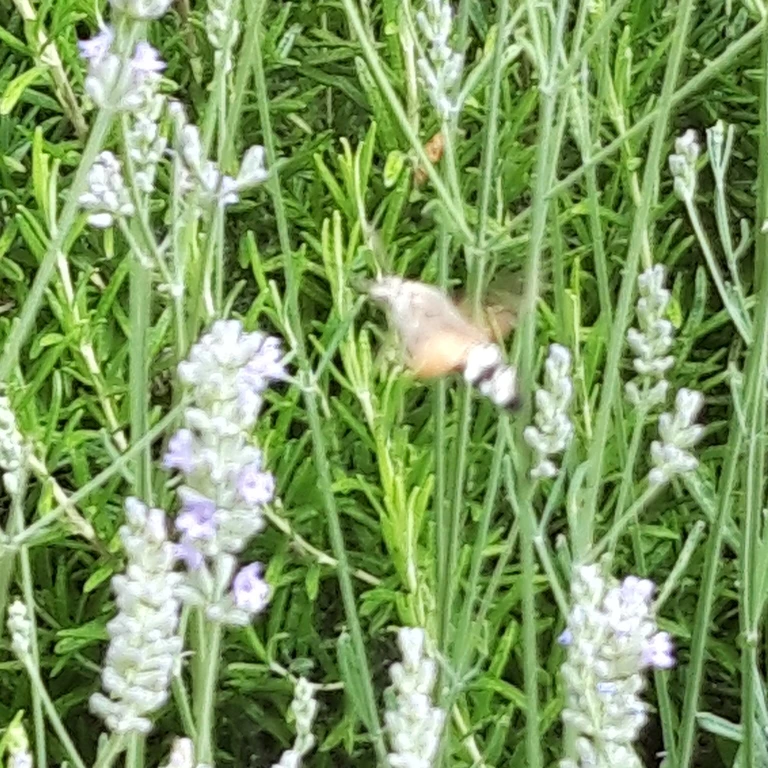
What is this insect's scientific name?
Macroglossum stellatarum
